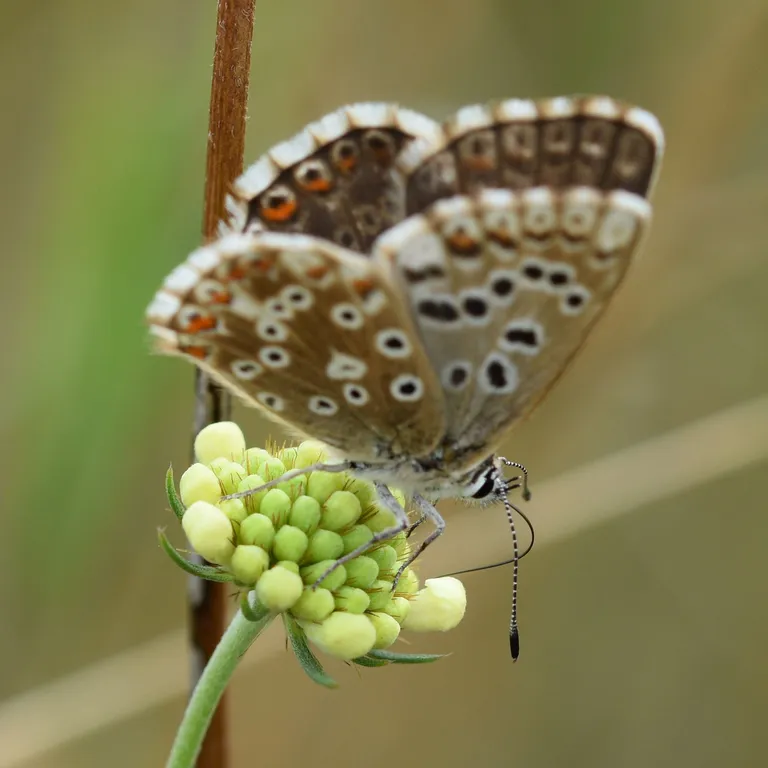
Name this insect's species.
Lysandra coridon
